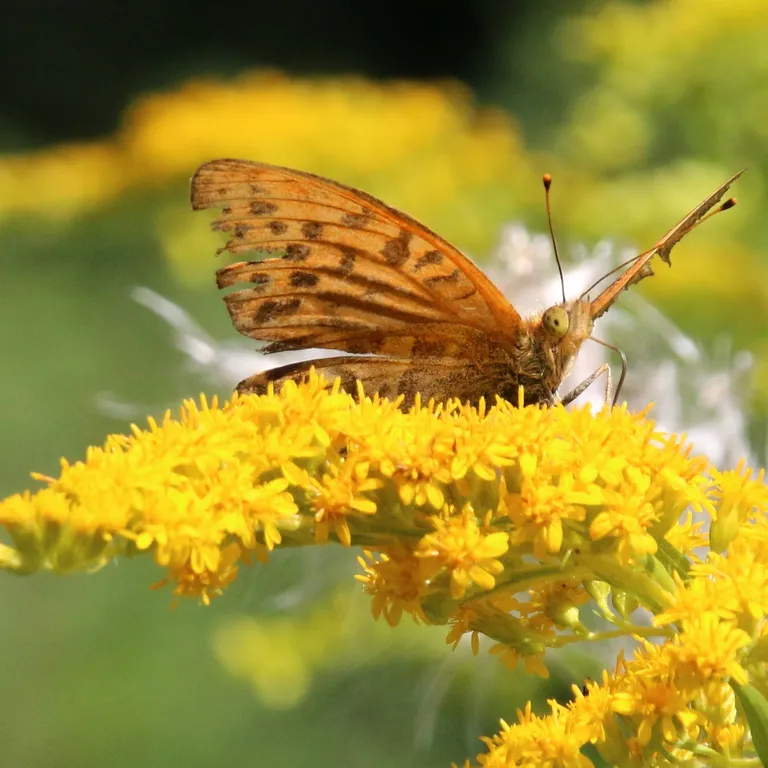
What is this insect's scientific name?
Argynnis paphia
